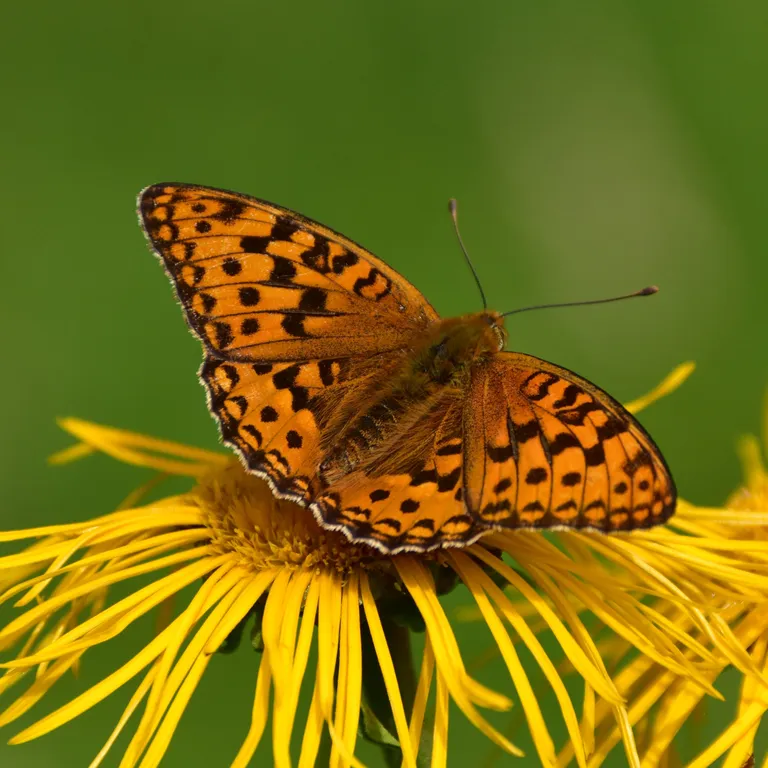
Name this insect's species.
Fabriciana adippe
